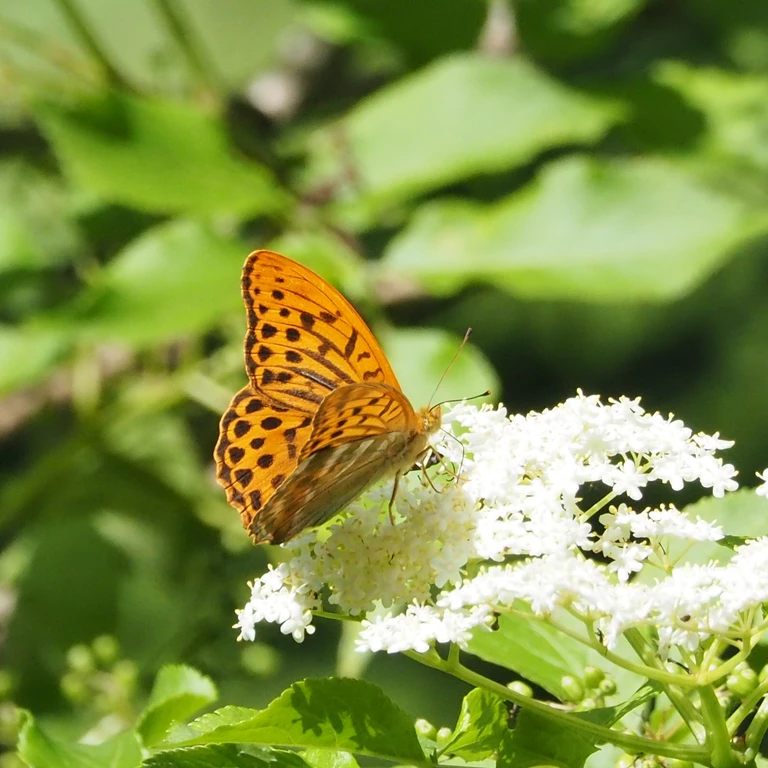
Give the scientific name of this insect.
Argynnis paphia
